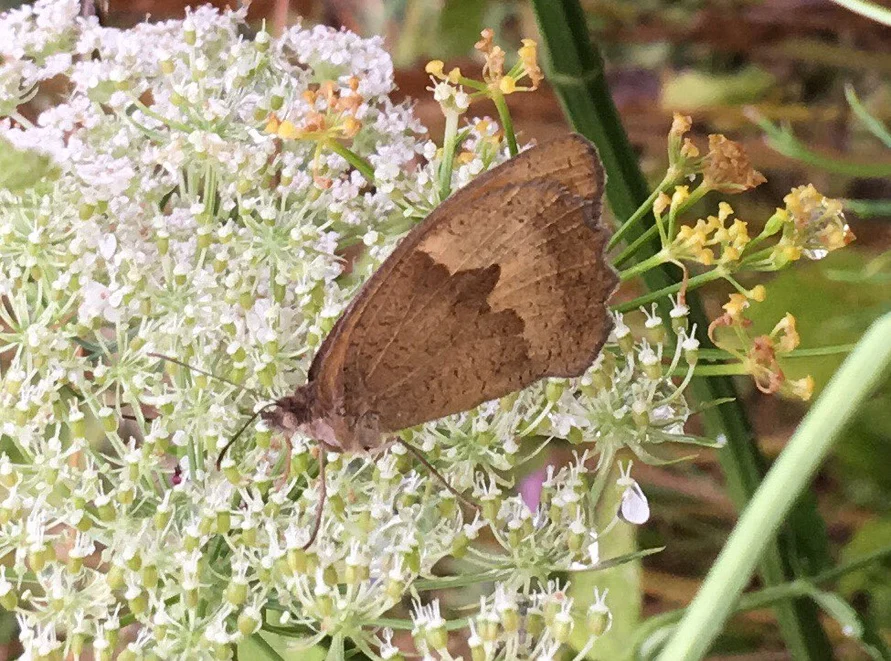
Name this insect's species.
Maniola jurtina
